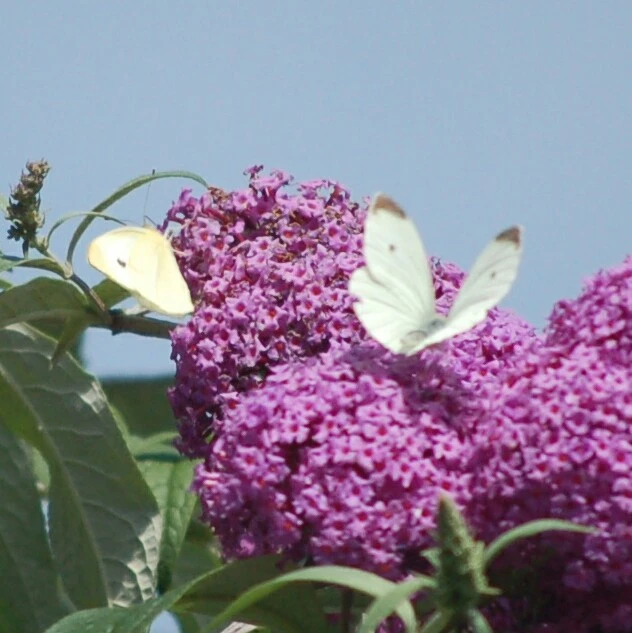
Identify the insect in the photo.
Pieris rapae
